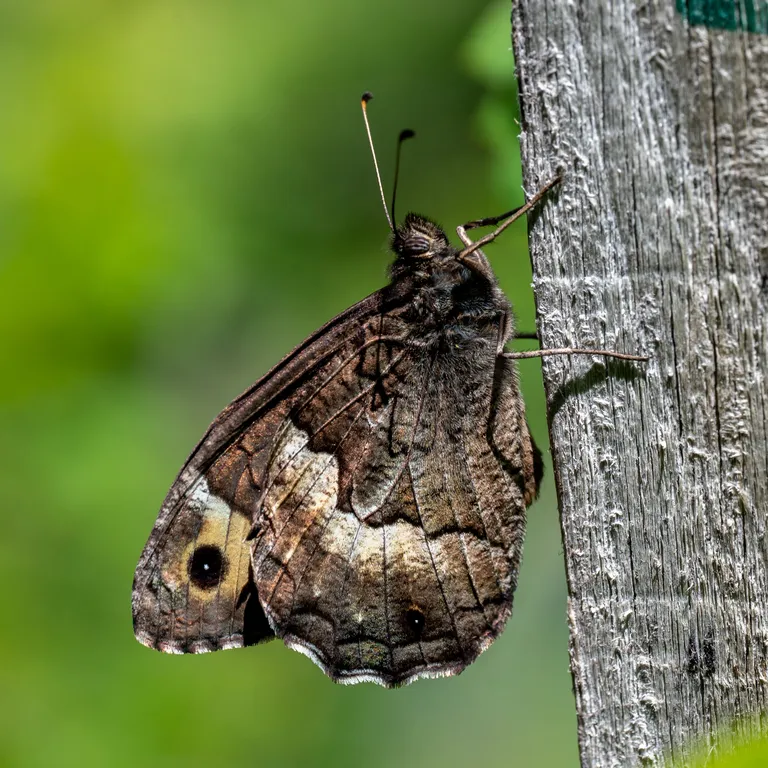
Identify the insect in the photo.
Hipparchia fagi
